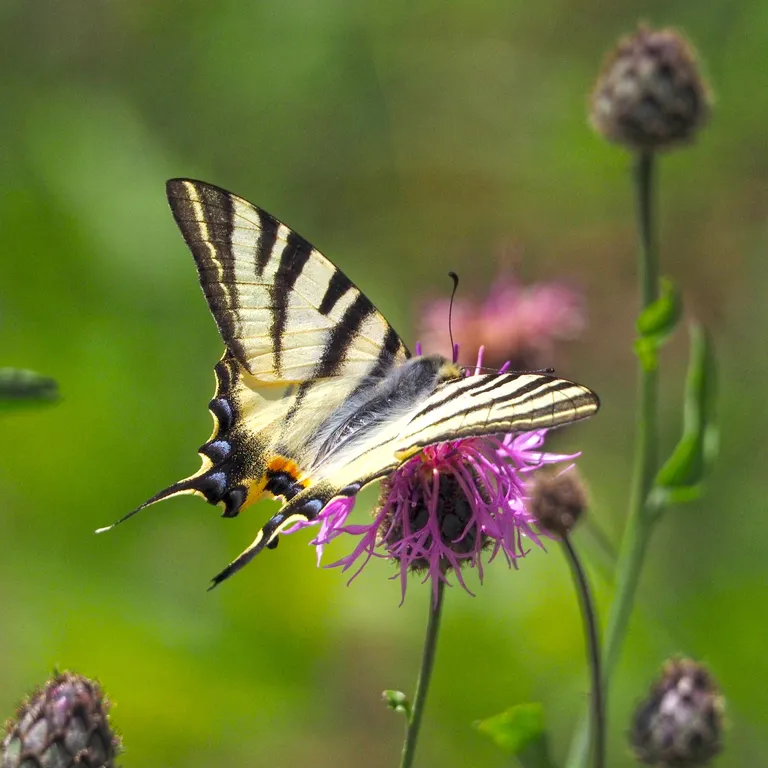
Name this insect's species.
Iphiclides podalirius
